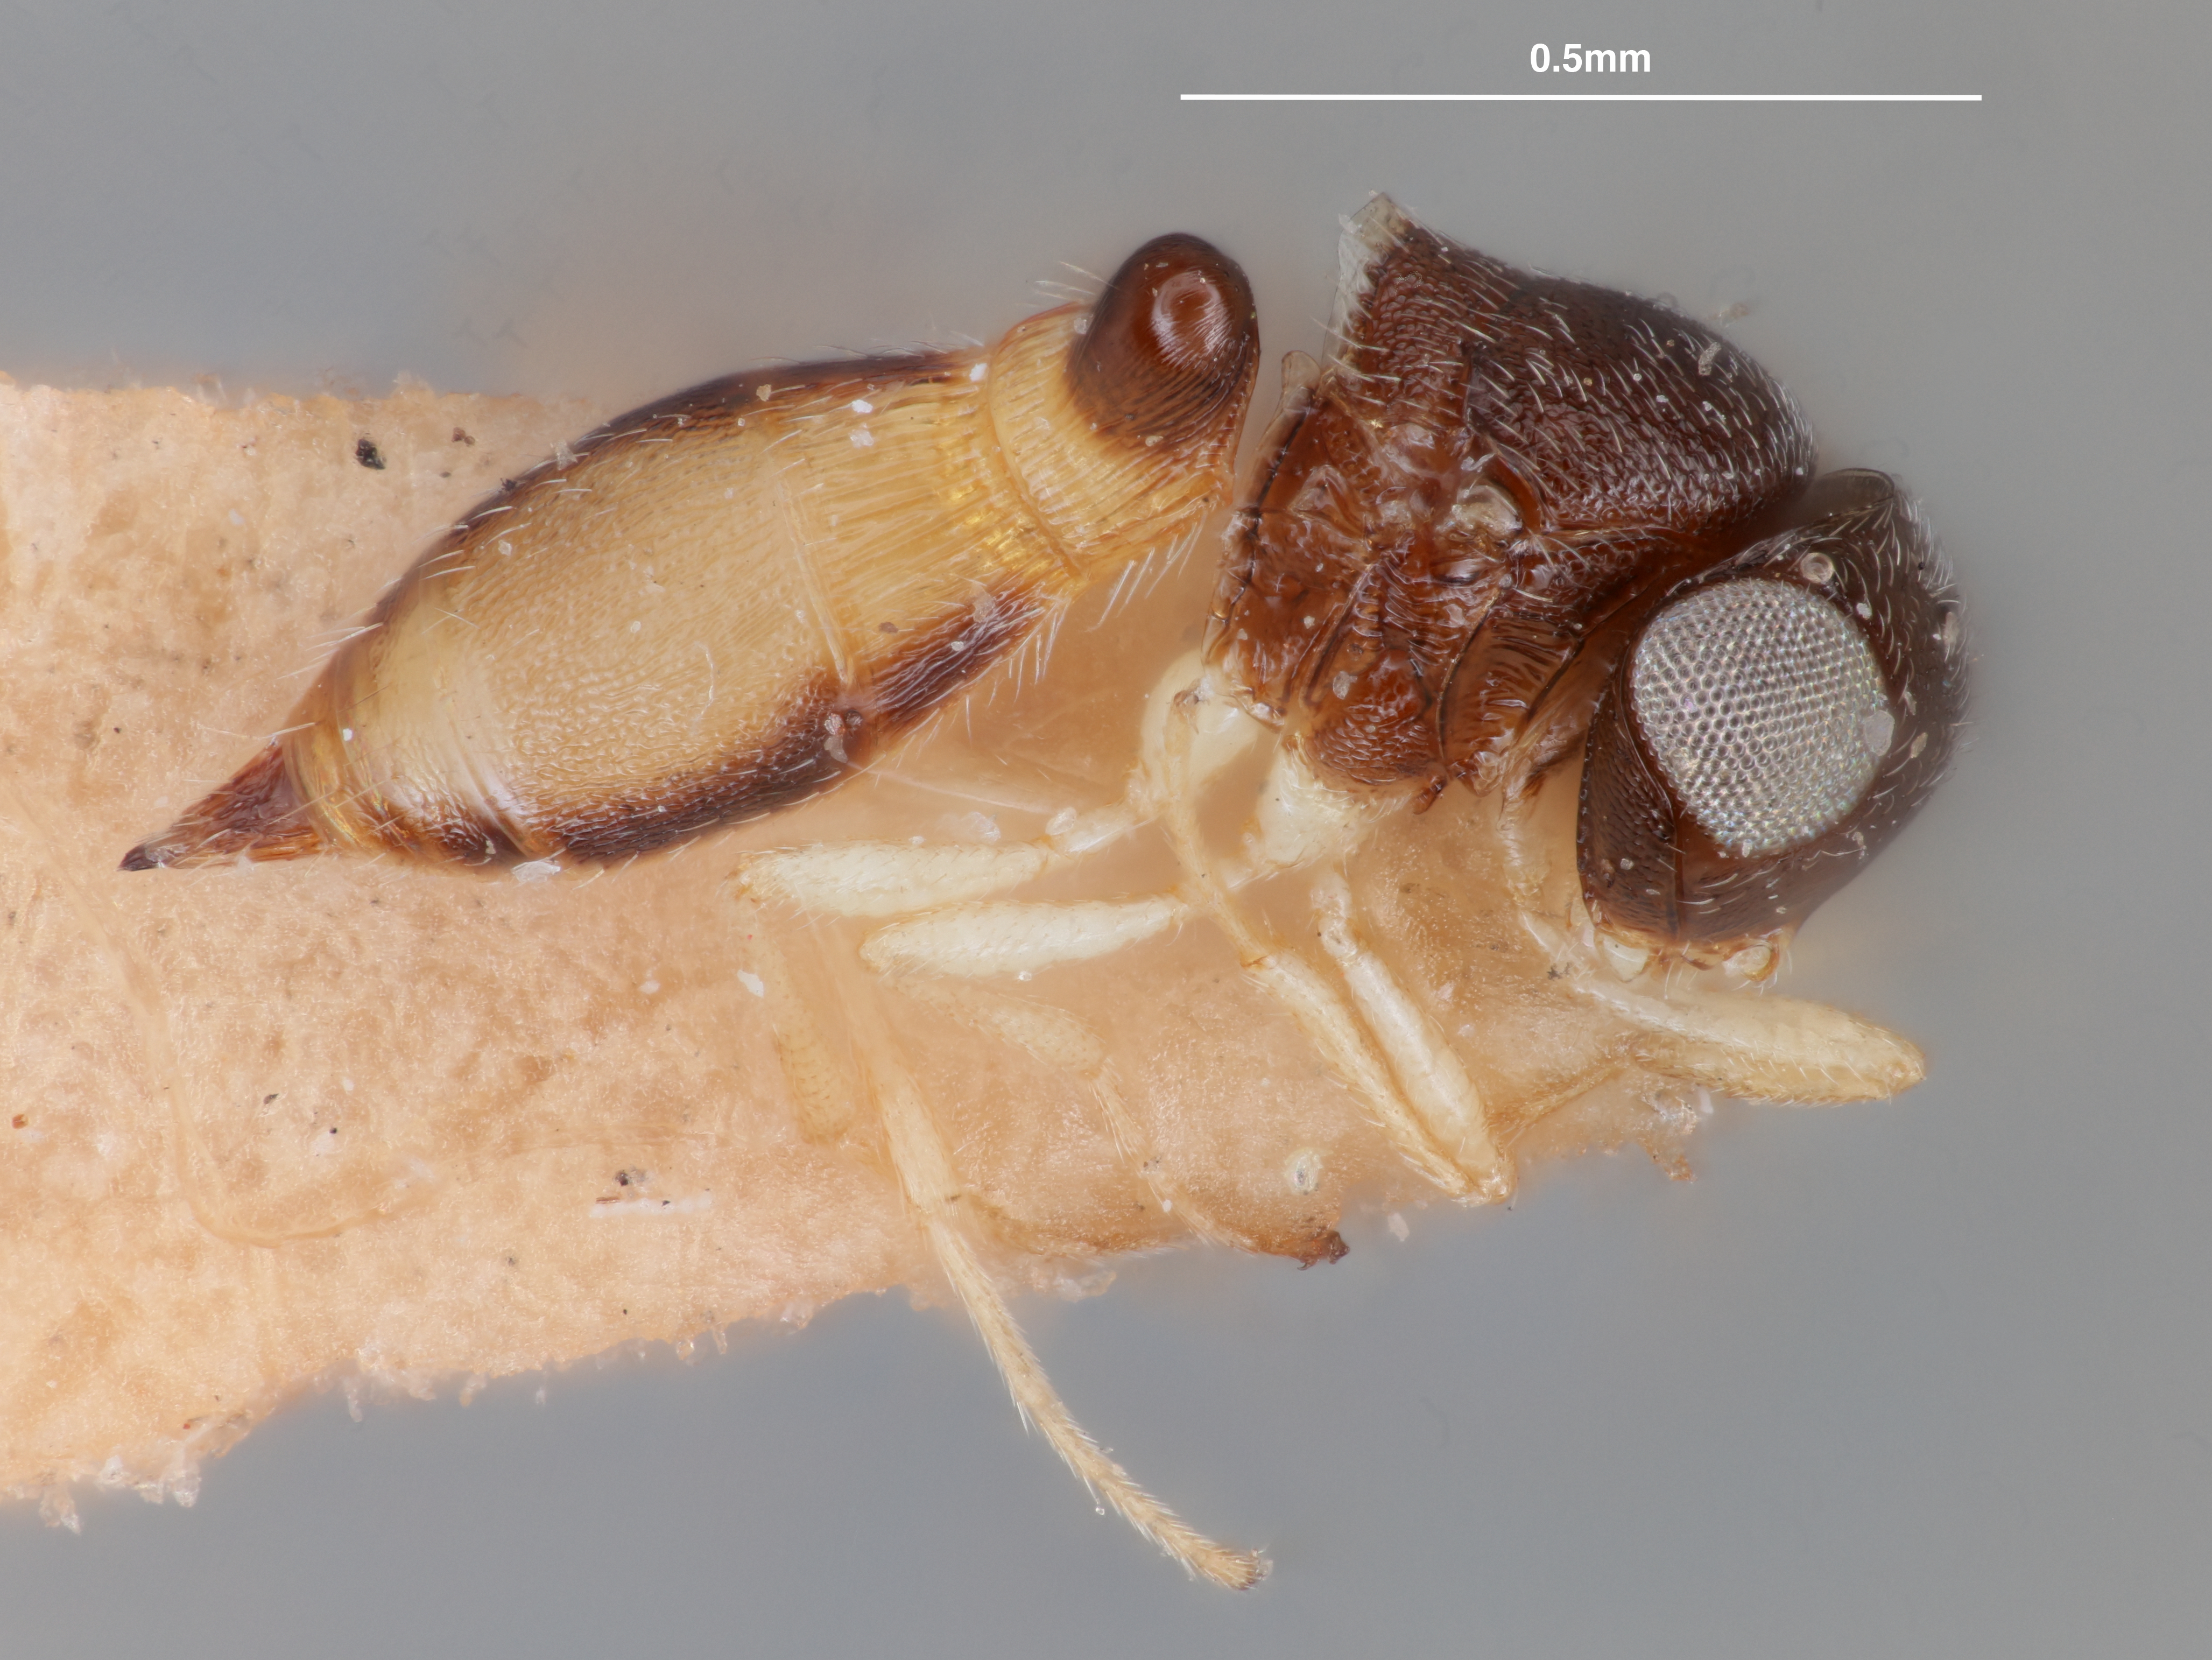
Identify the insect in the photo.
Ceratobaeus cholakadensis
